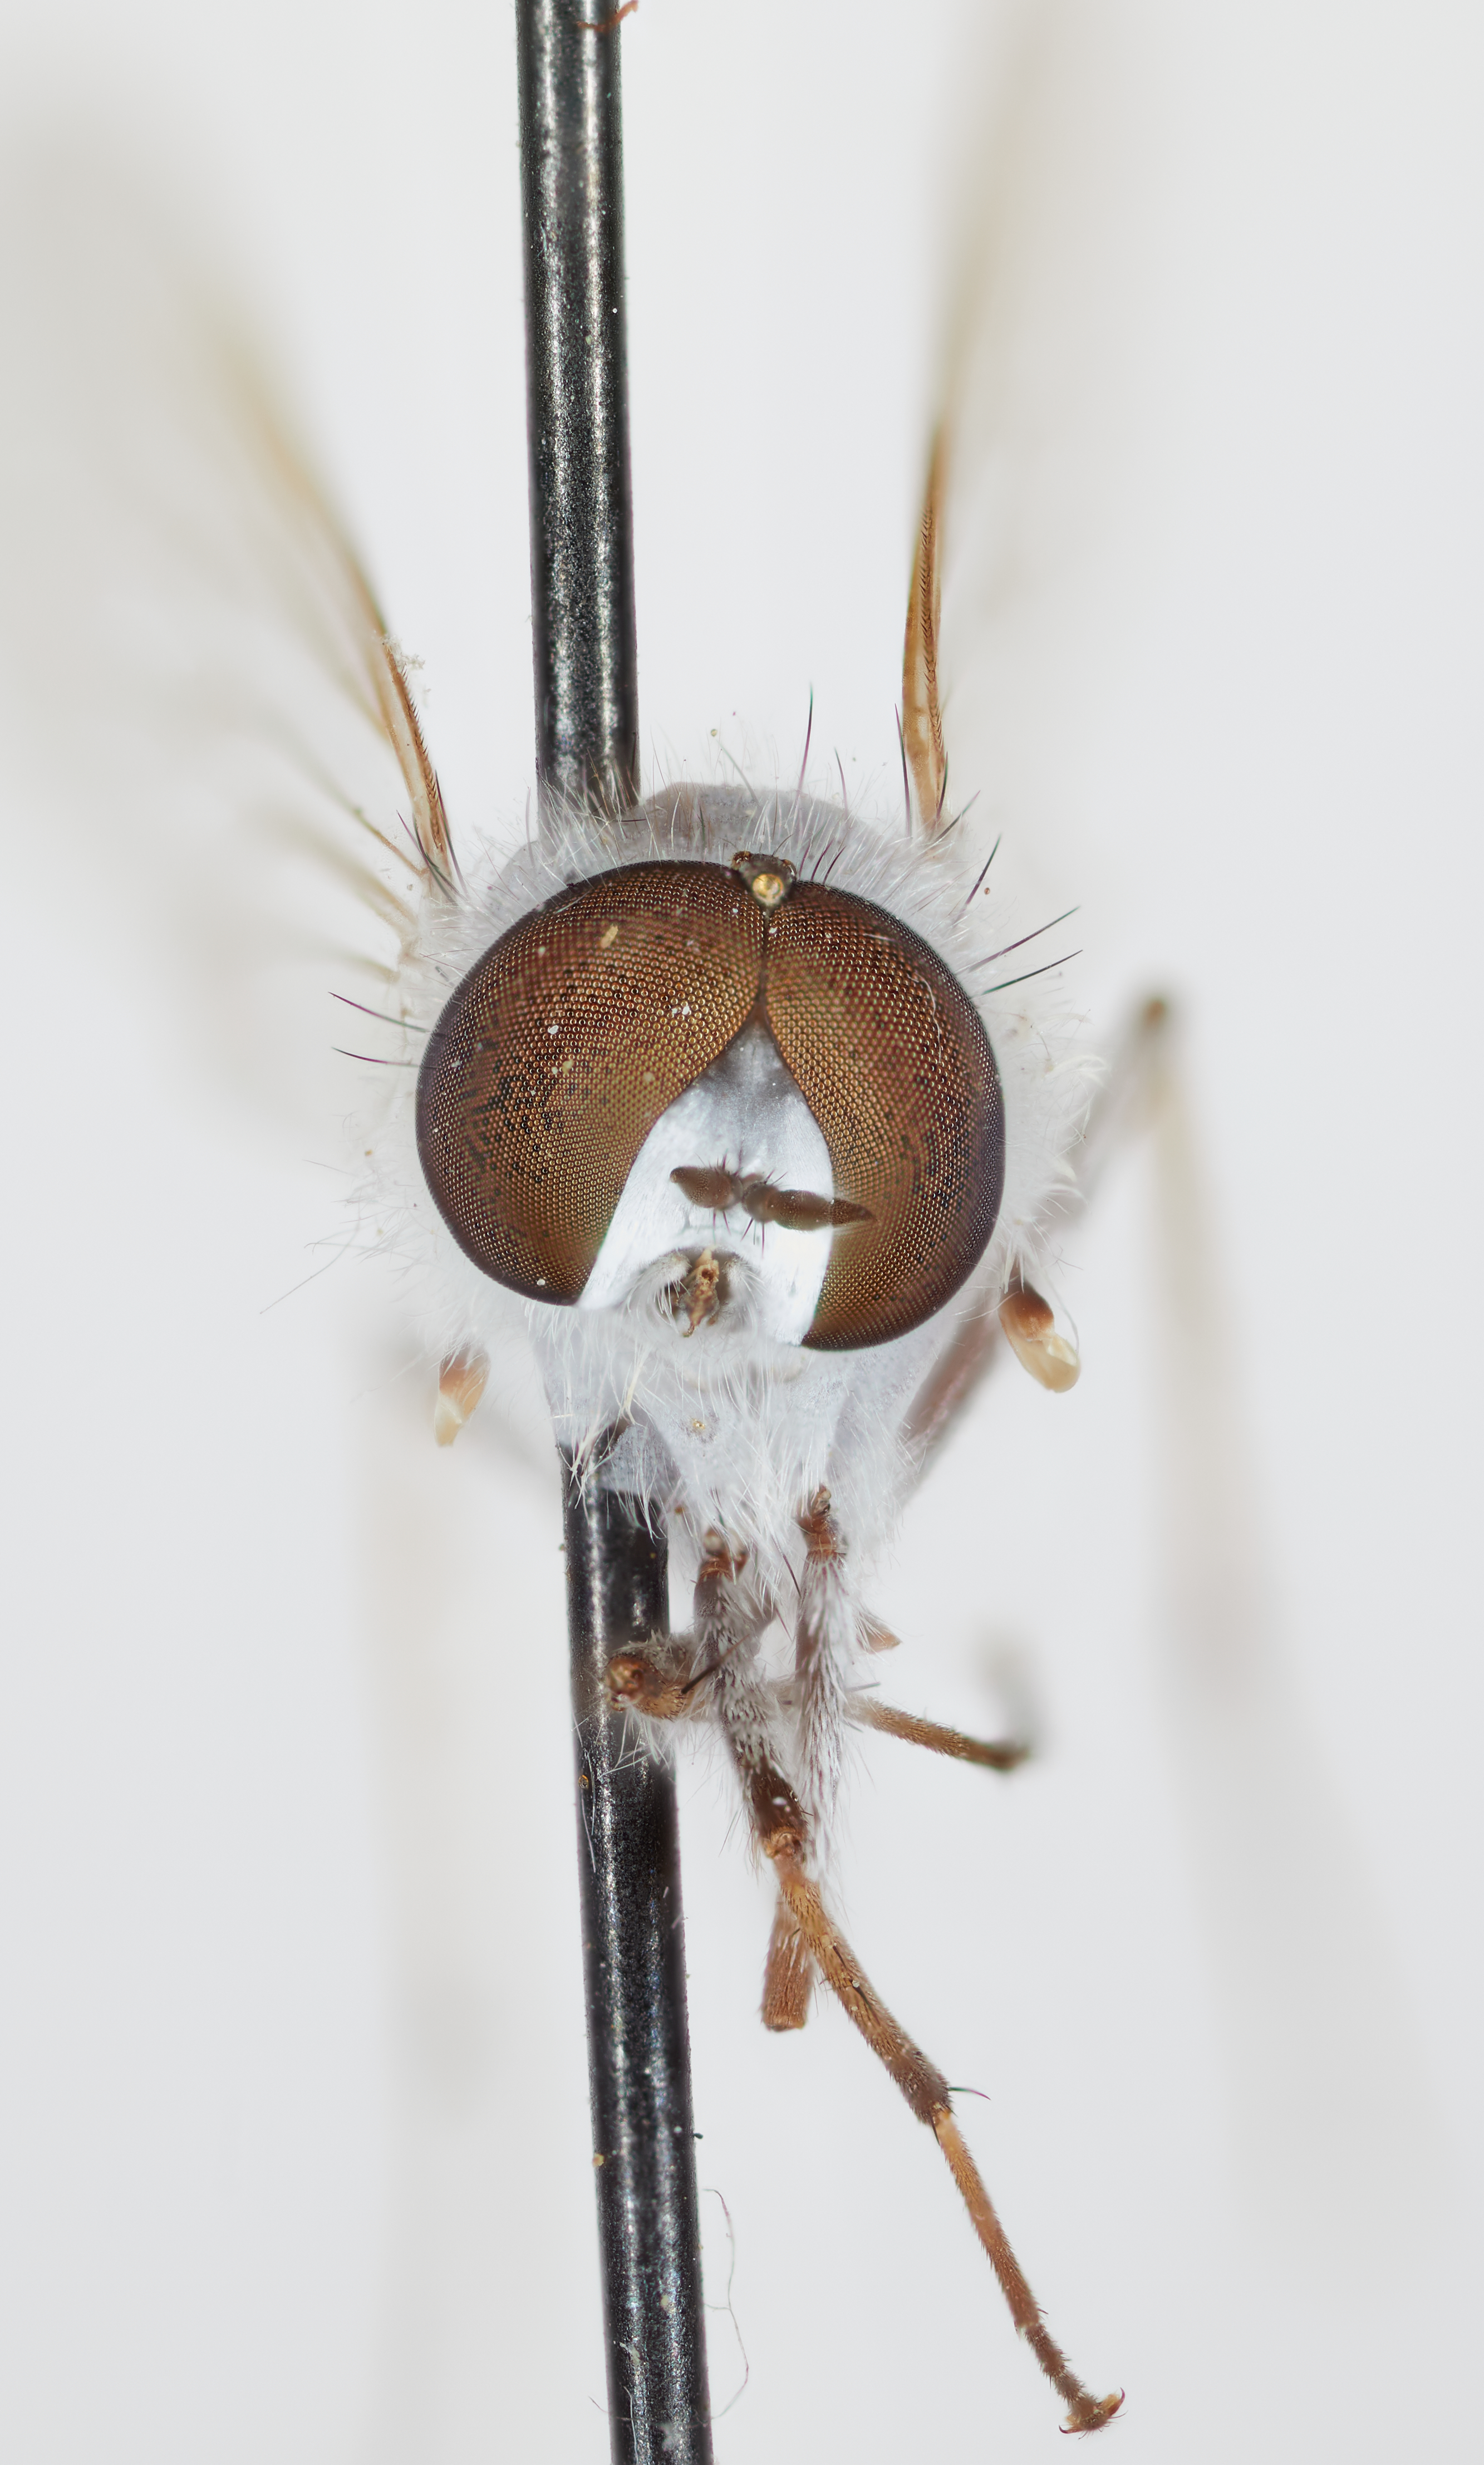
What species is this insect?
Psilocephala argentea
